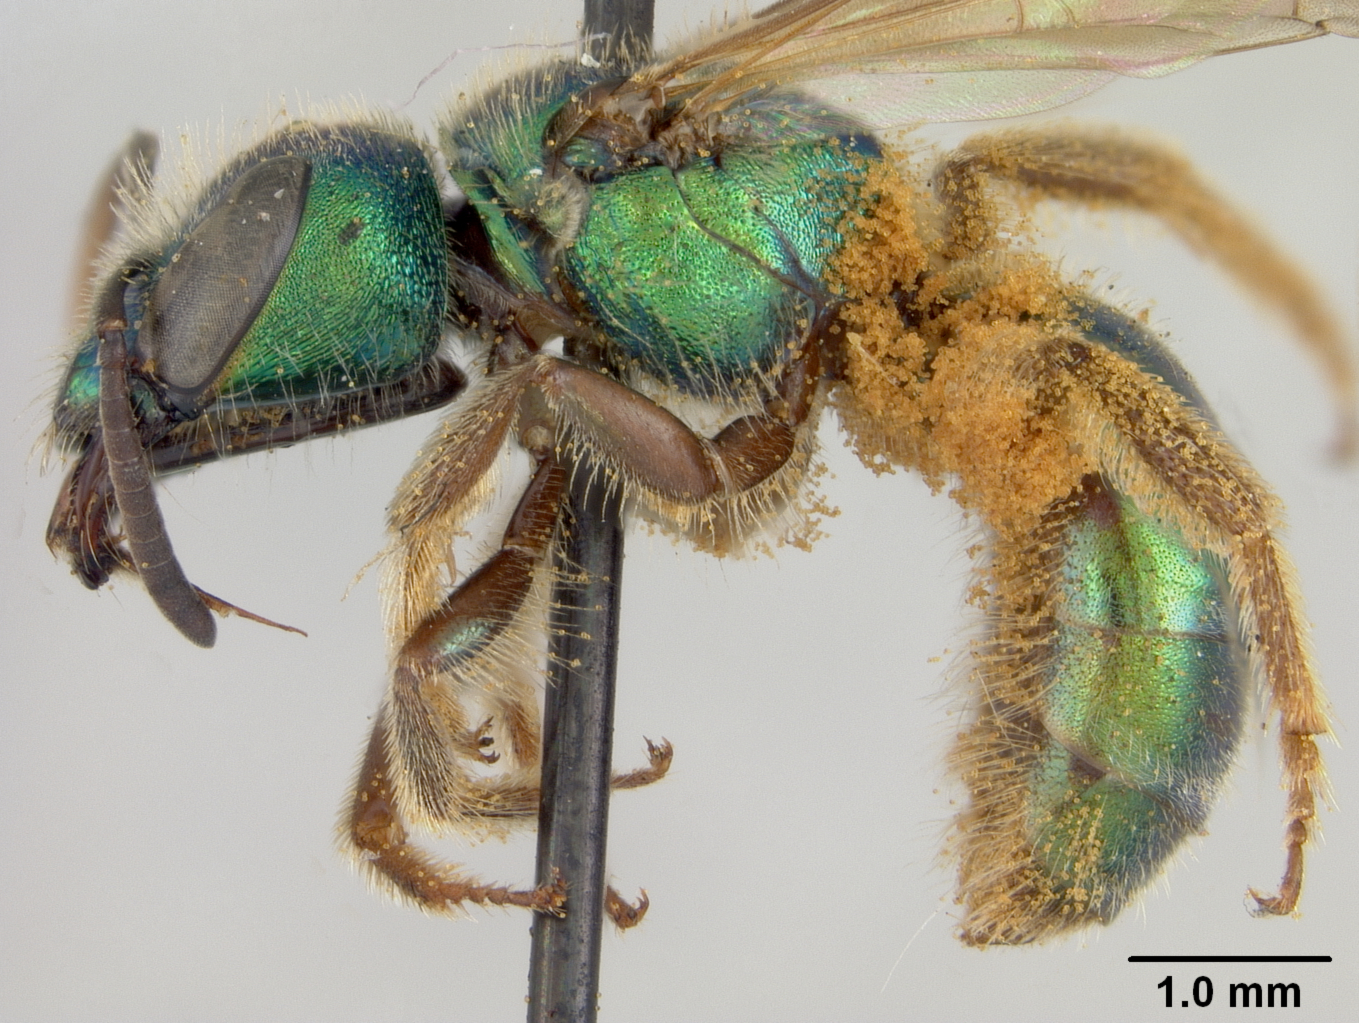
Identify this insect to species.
Augochlora matucanensis
